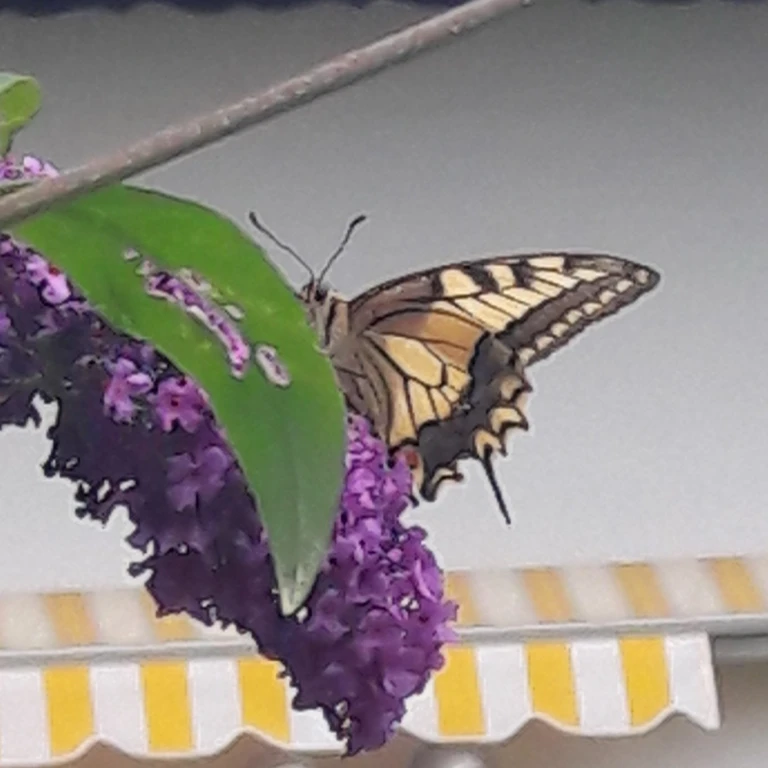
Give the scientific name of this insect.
Papilio machaon
